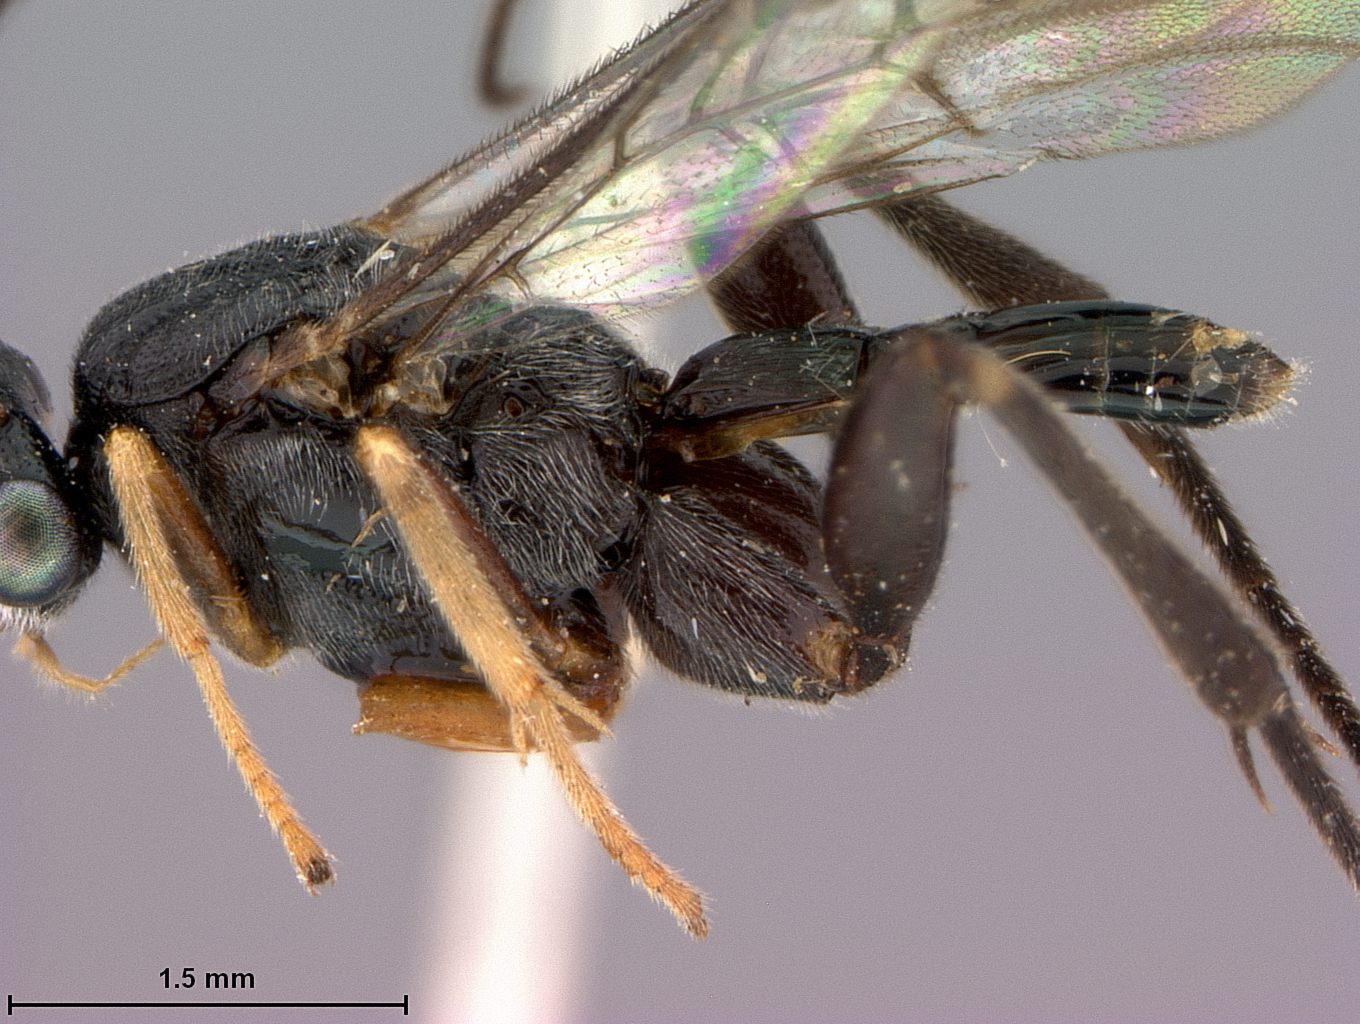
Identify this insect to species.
Baeognatha luzonica
